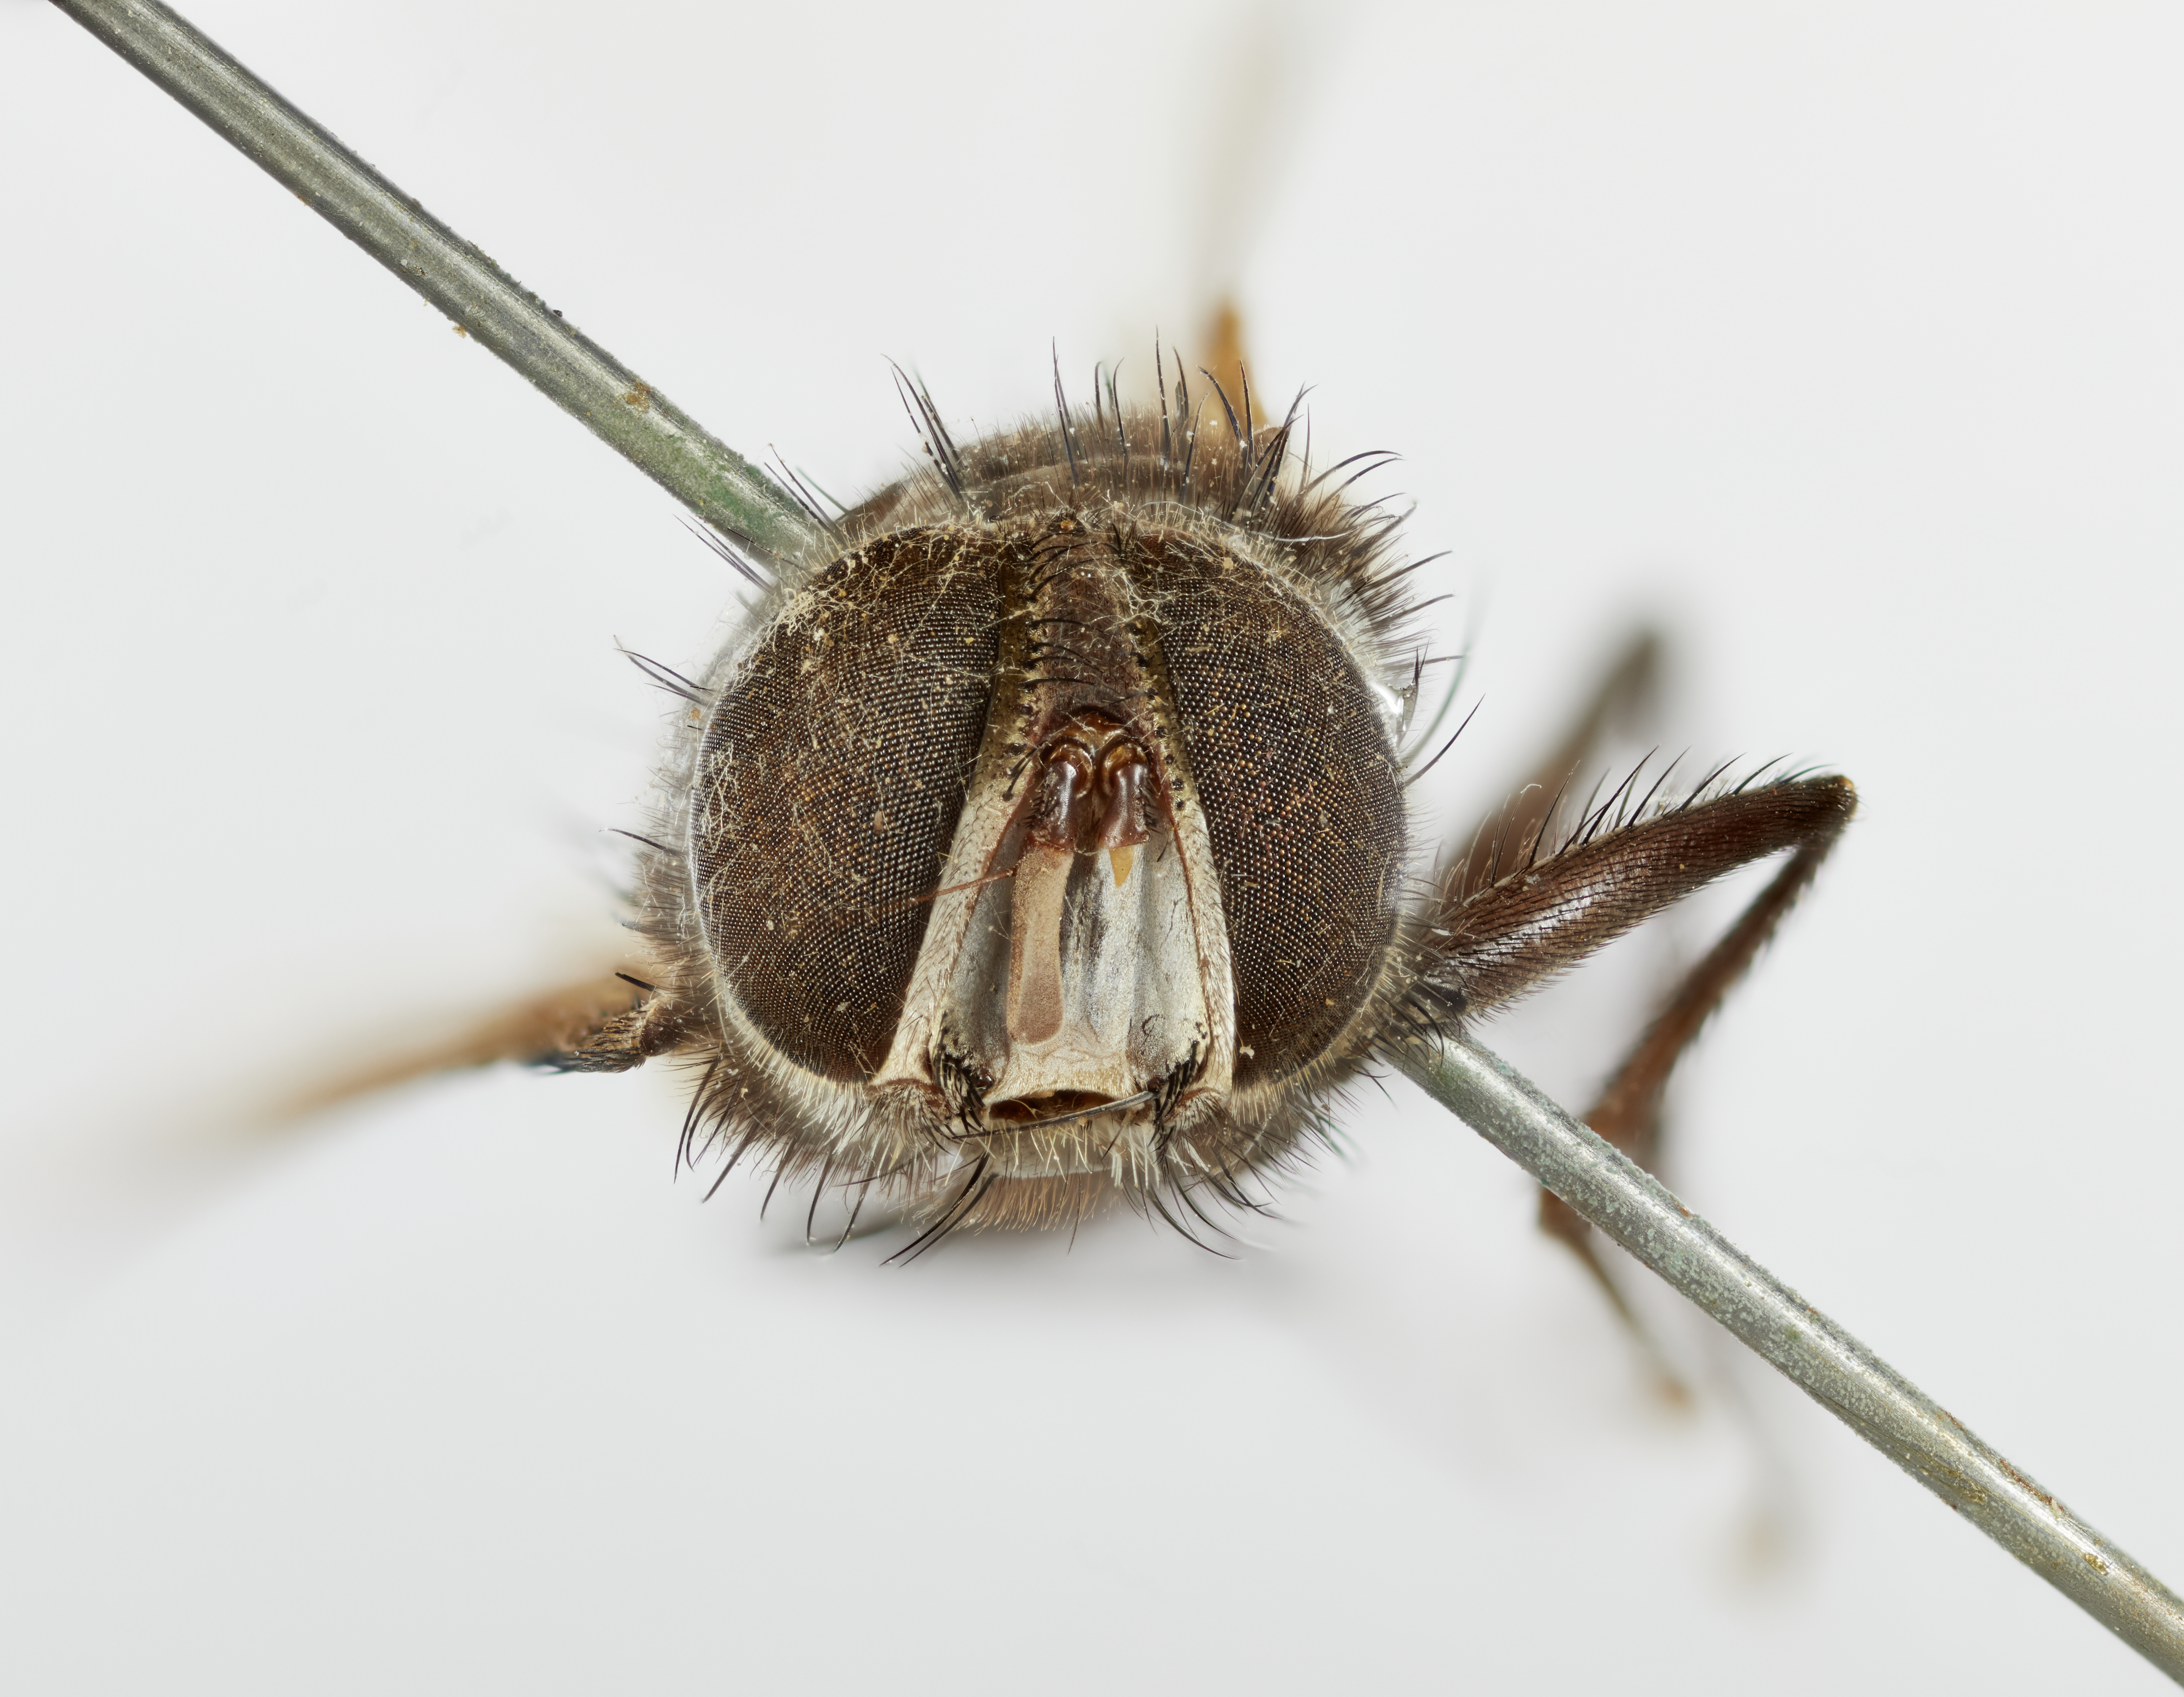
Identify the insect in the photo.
Pseudokea neowinthemioides
